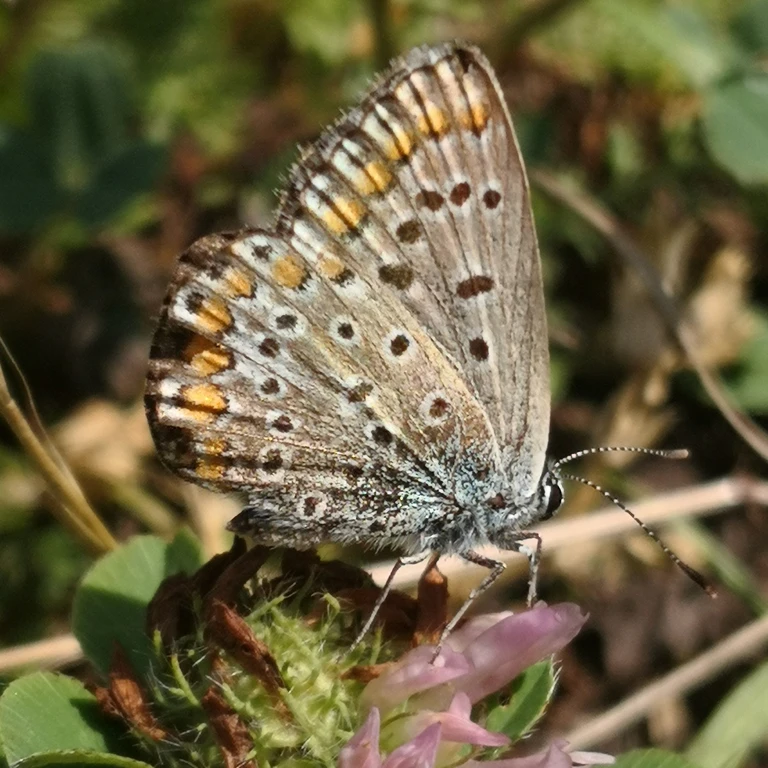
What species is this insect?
Polyommatus icarus
